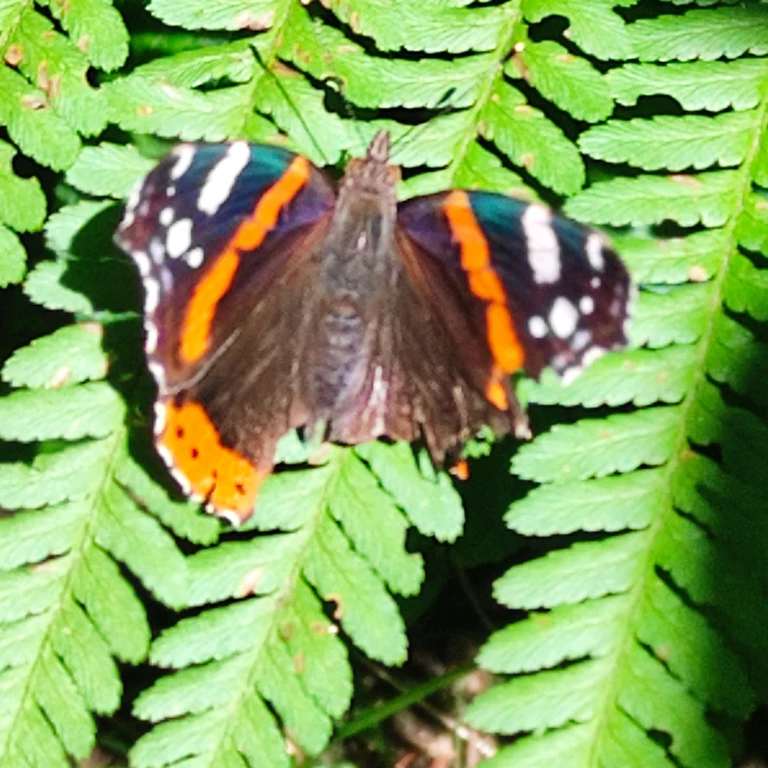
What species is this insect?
Vanessa atalanta
